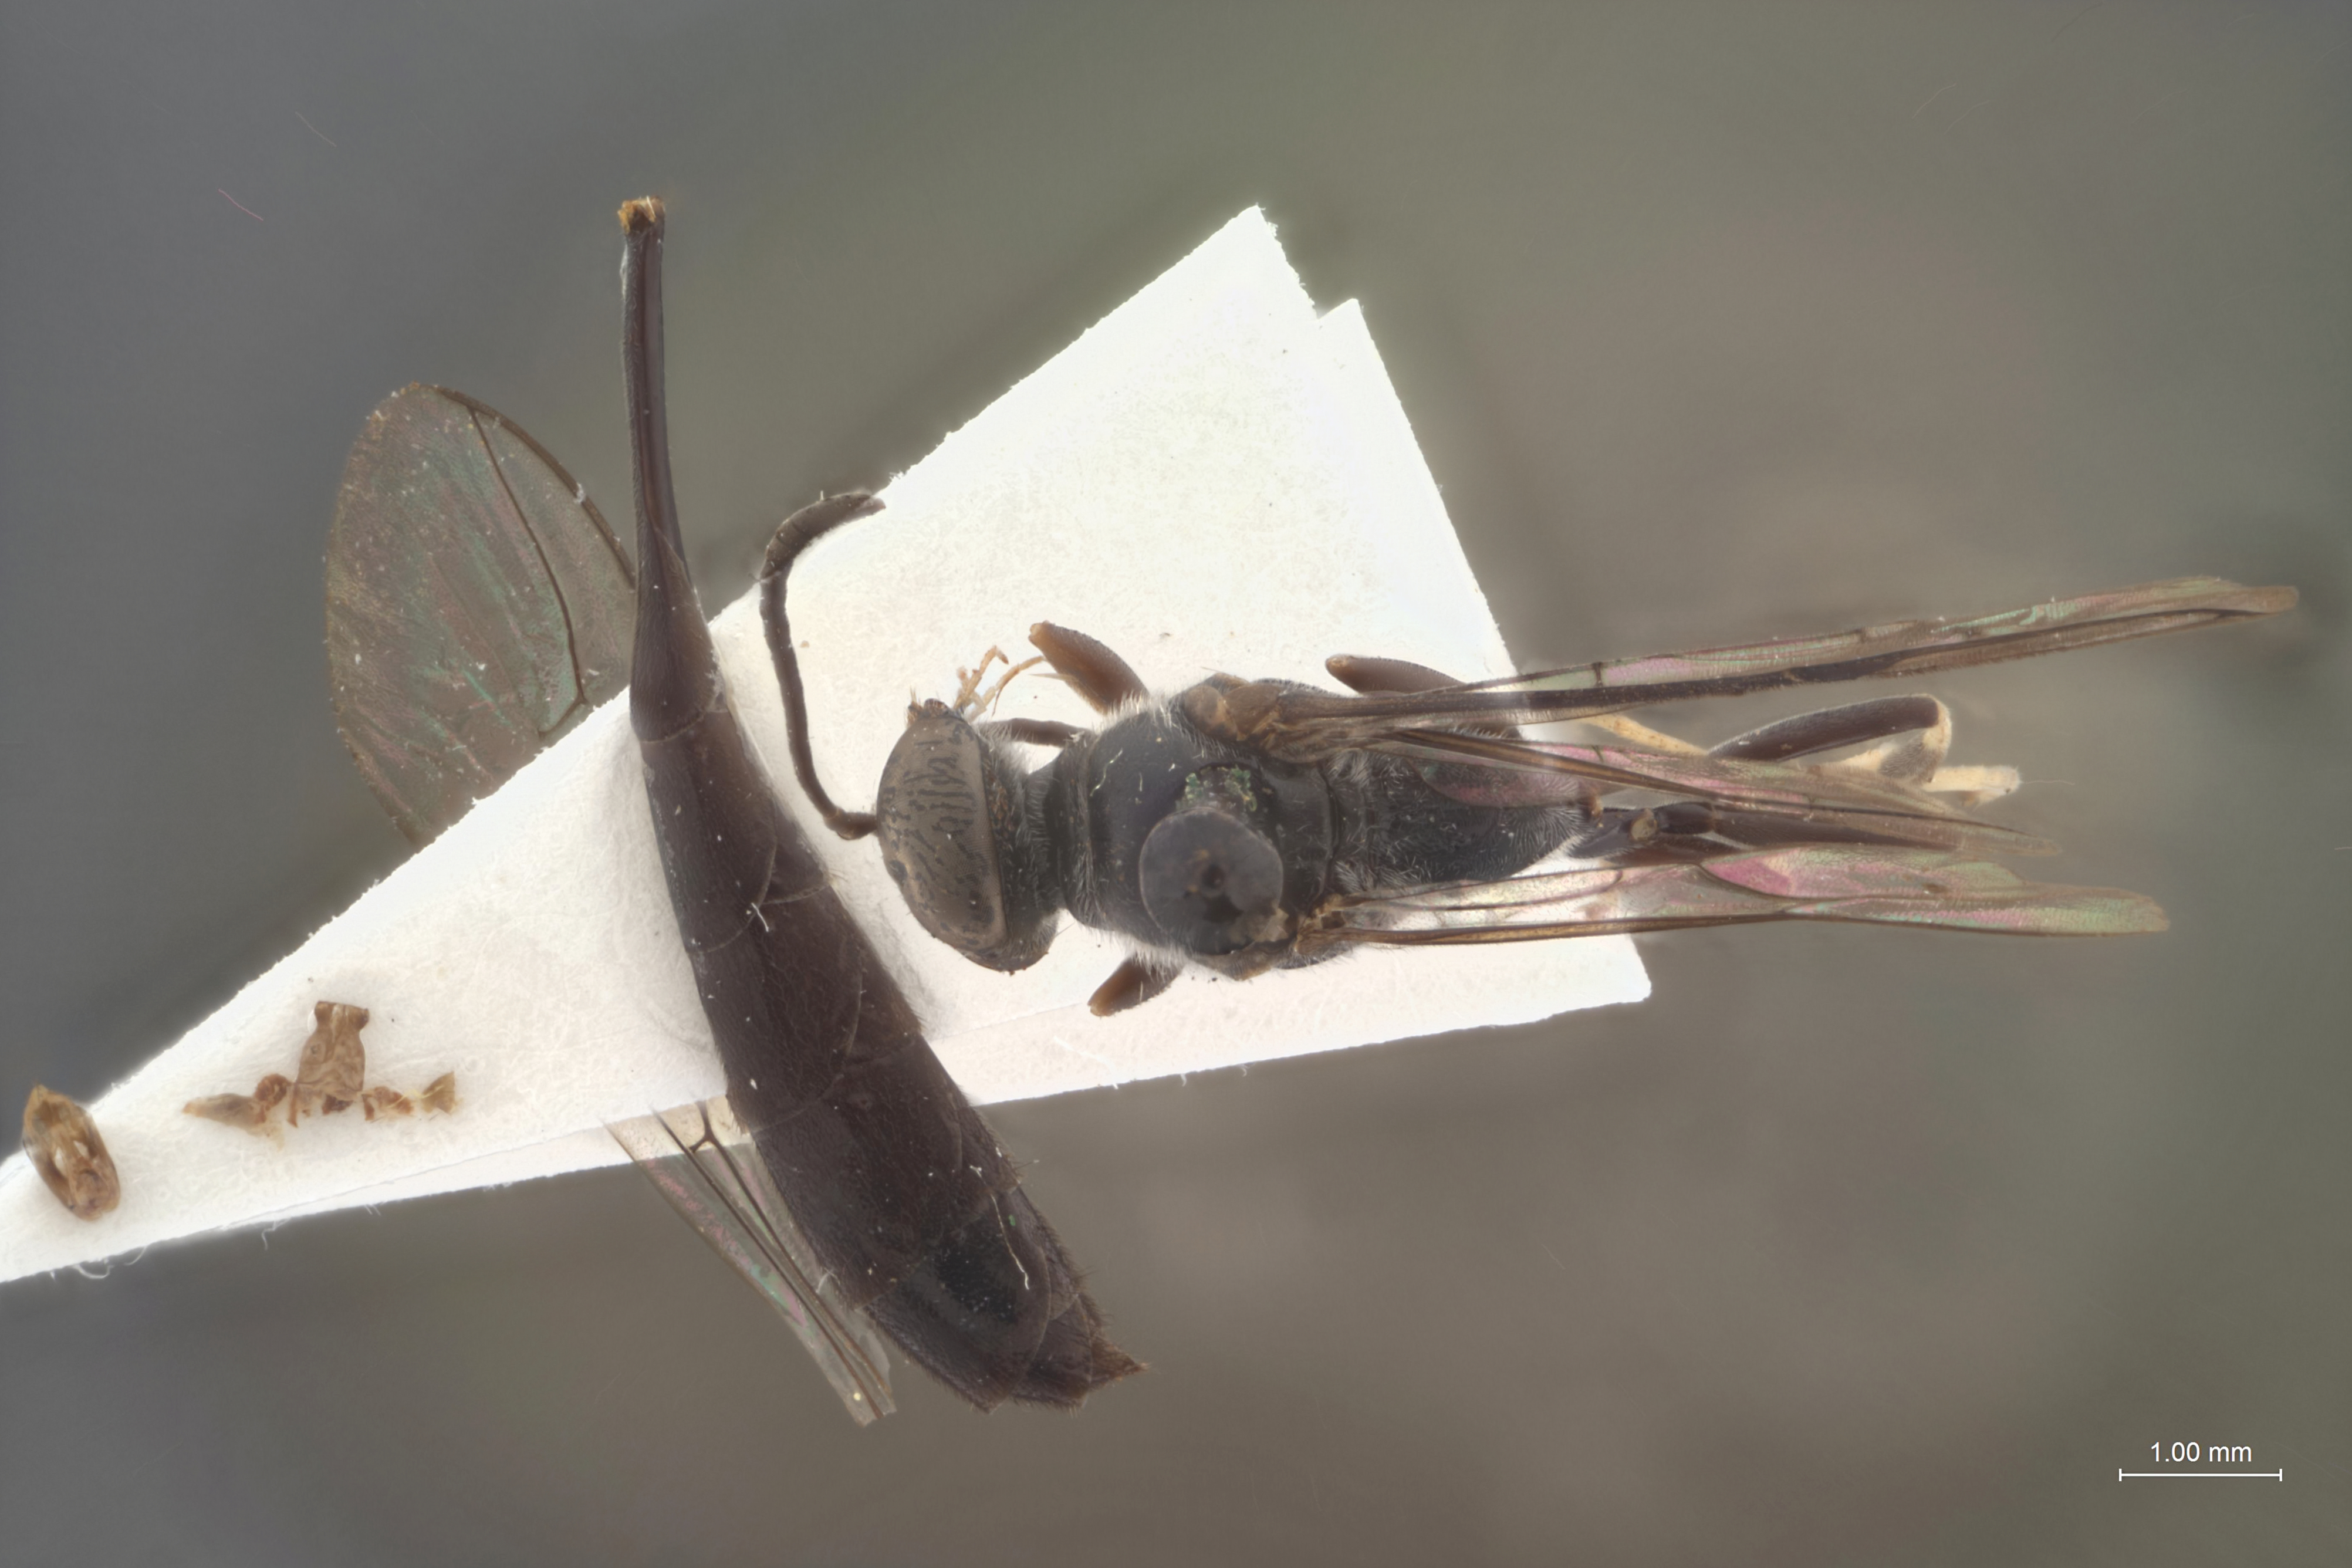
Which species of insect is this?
Trypoxylon semicompluvium
